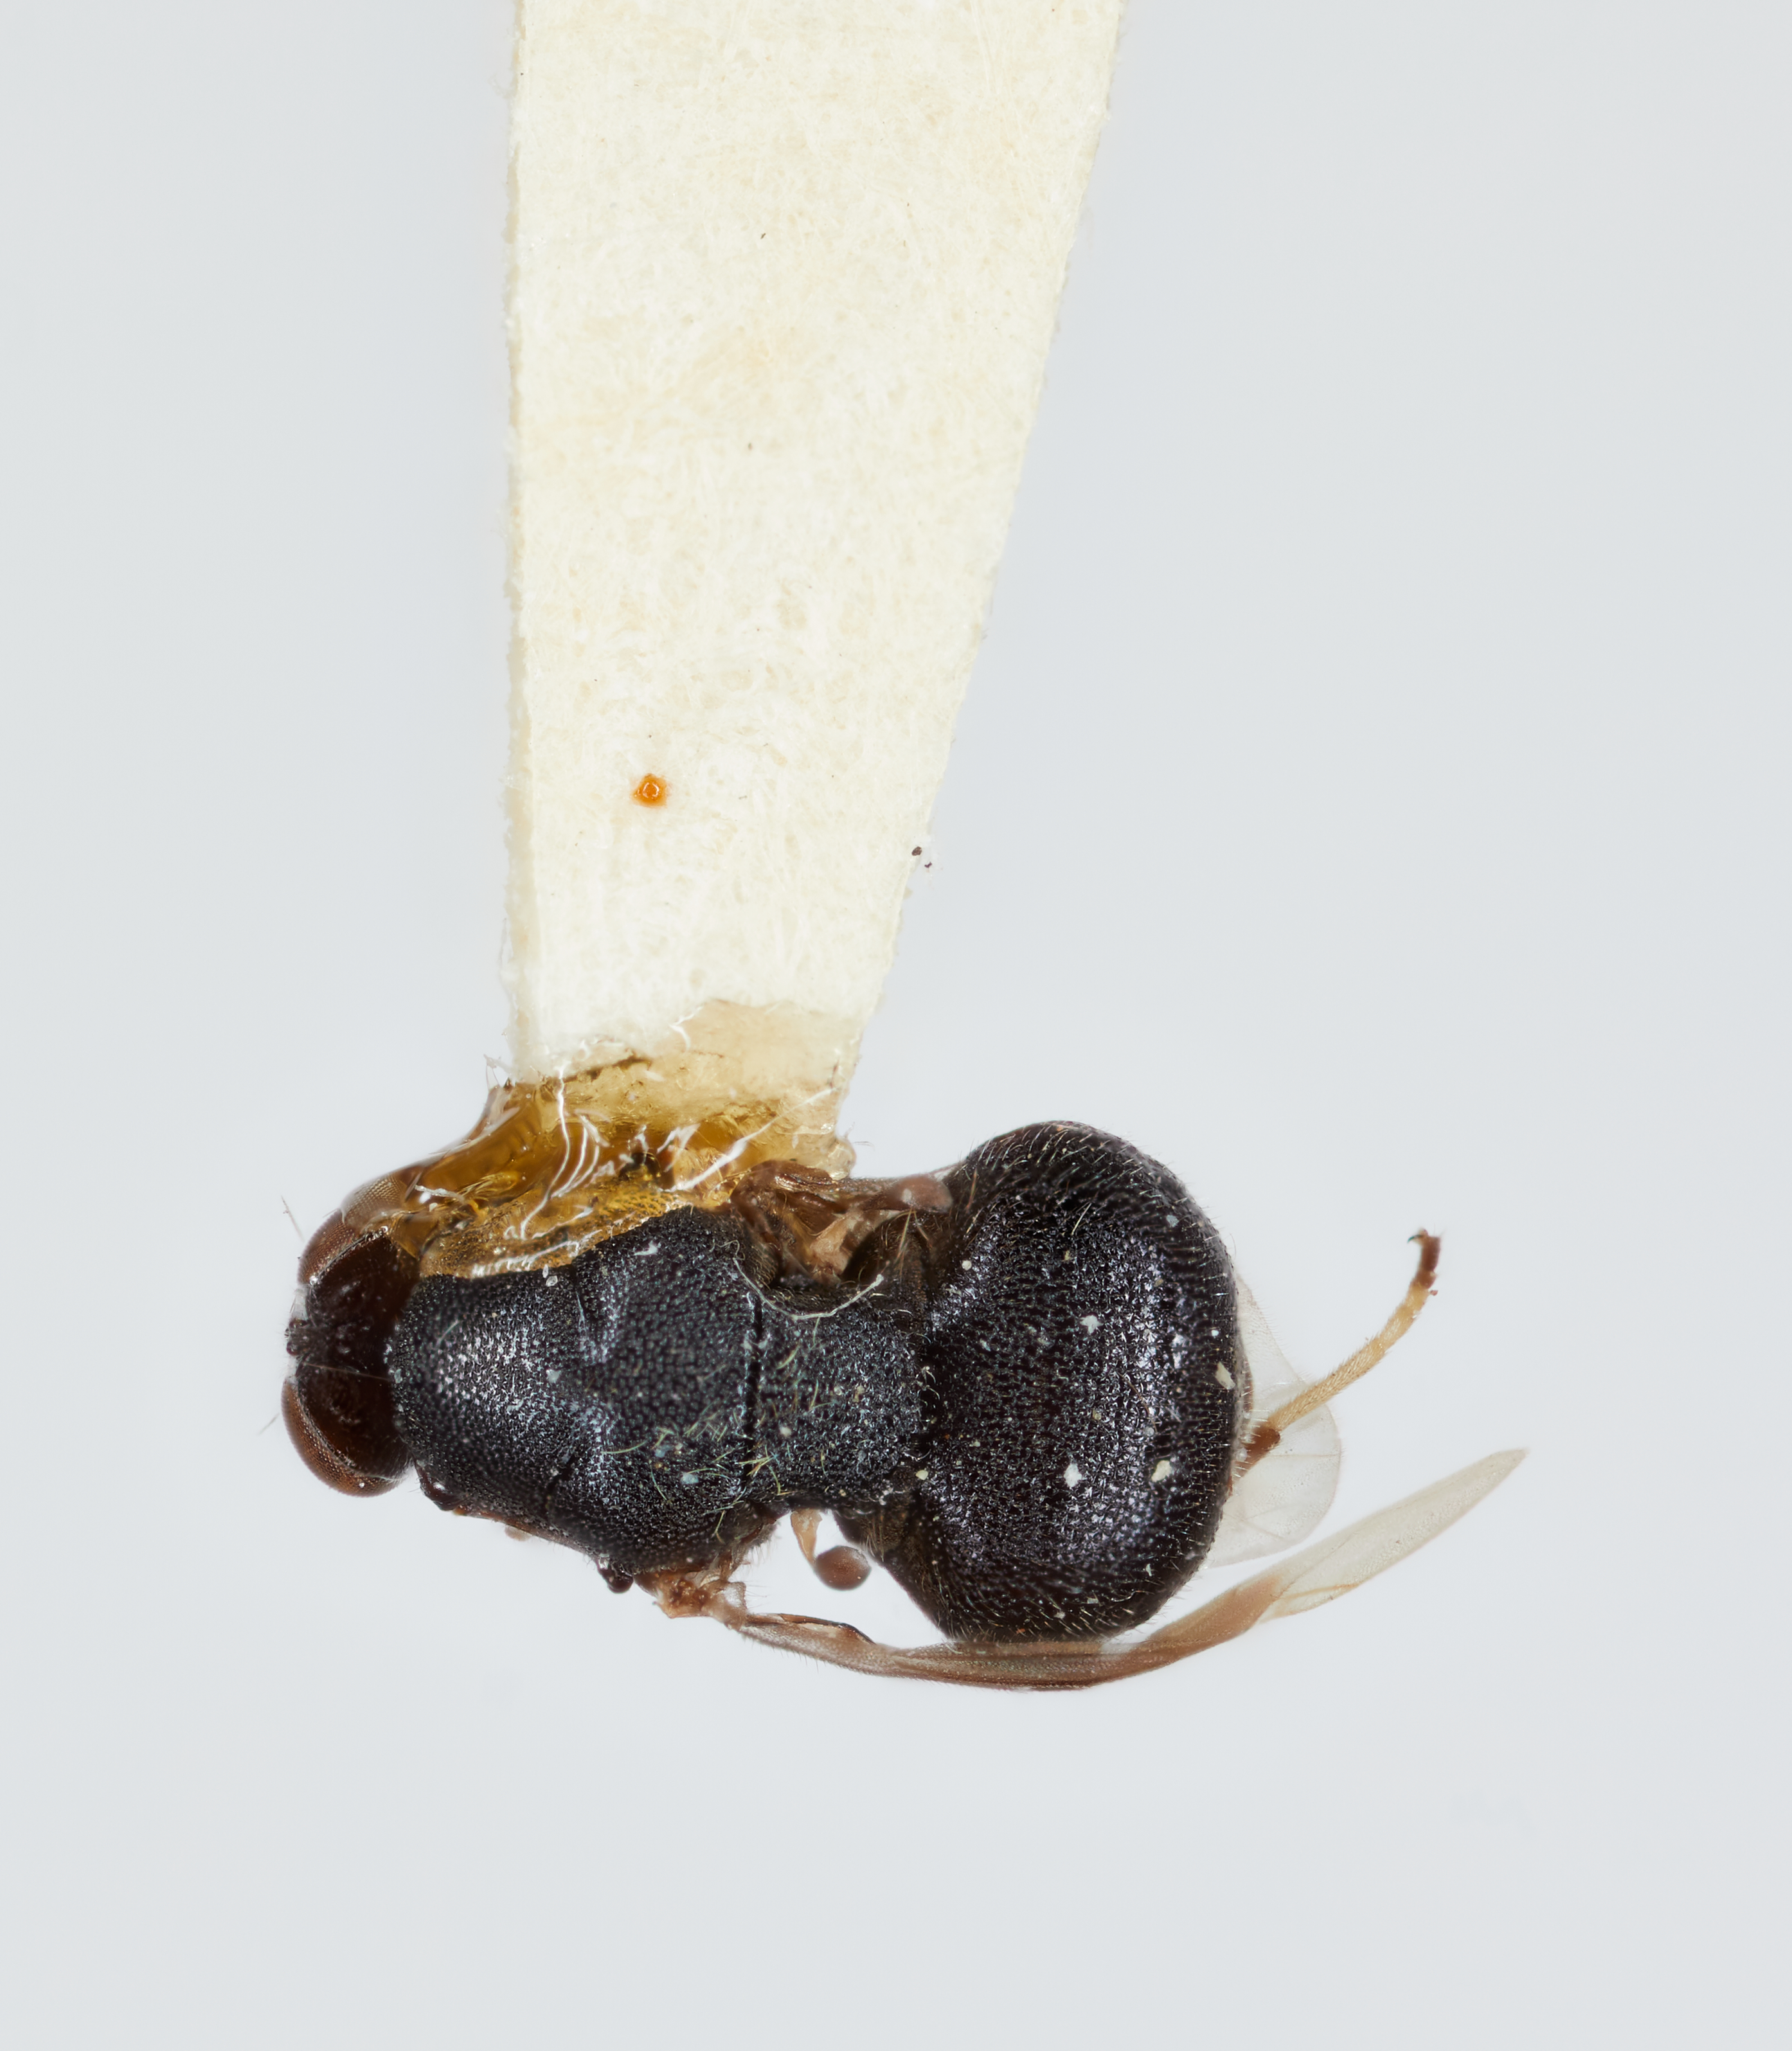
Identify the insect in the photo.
Manotes crassimanus
